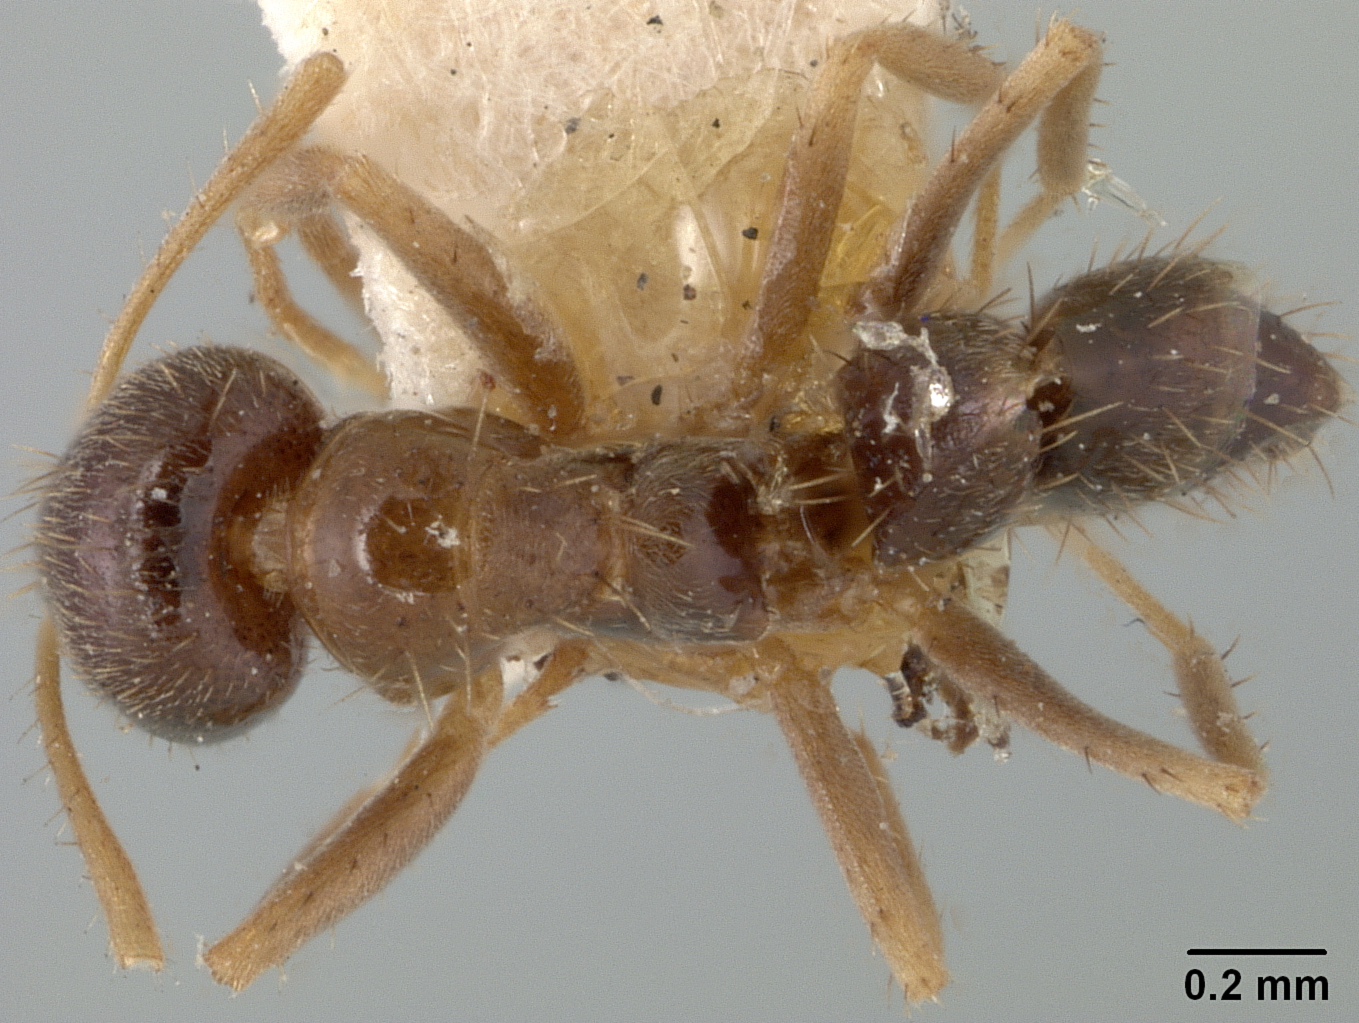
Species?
Prenolepis ellisii
